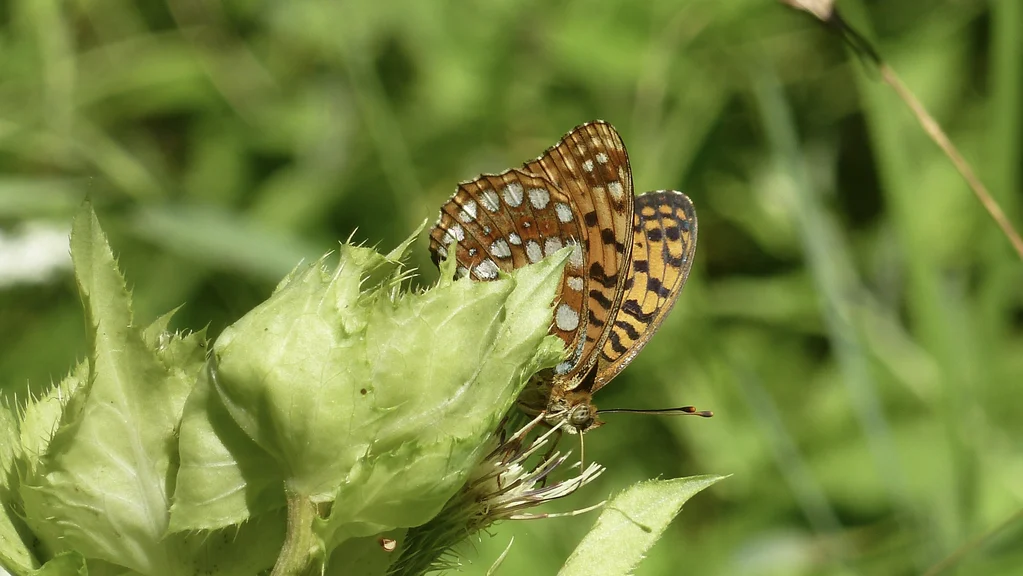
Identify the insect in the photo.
Fabriciana adippe
